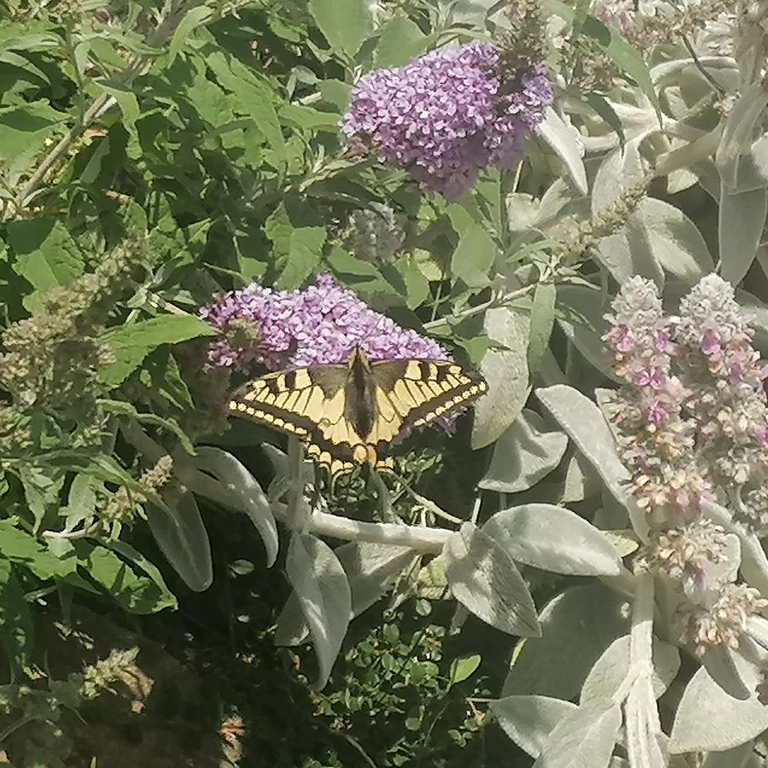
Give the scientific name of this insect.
Papilio machaon
